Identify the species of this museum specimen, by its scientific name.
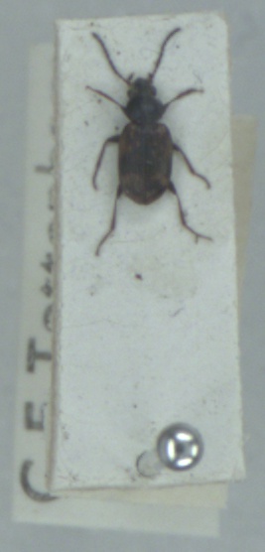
Bembidion semipunctatum
